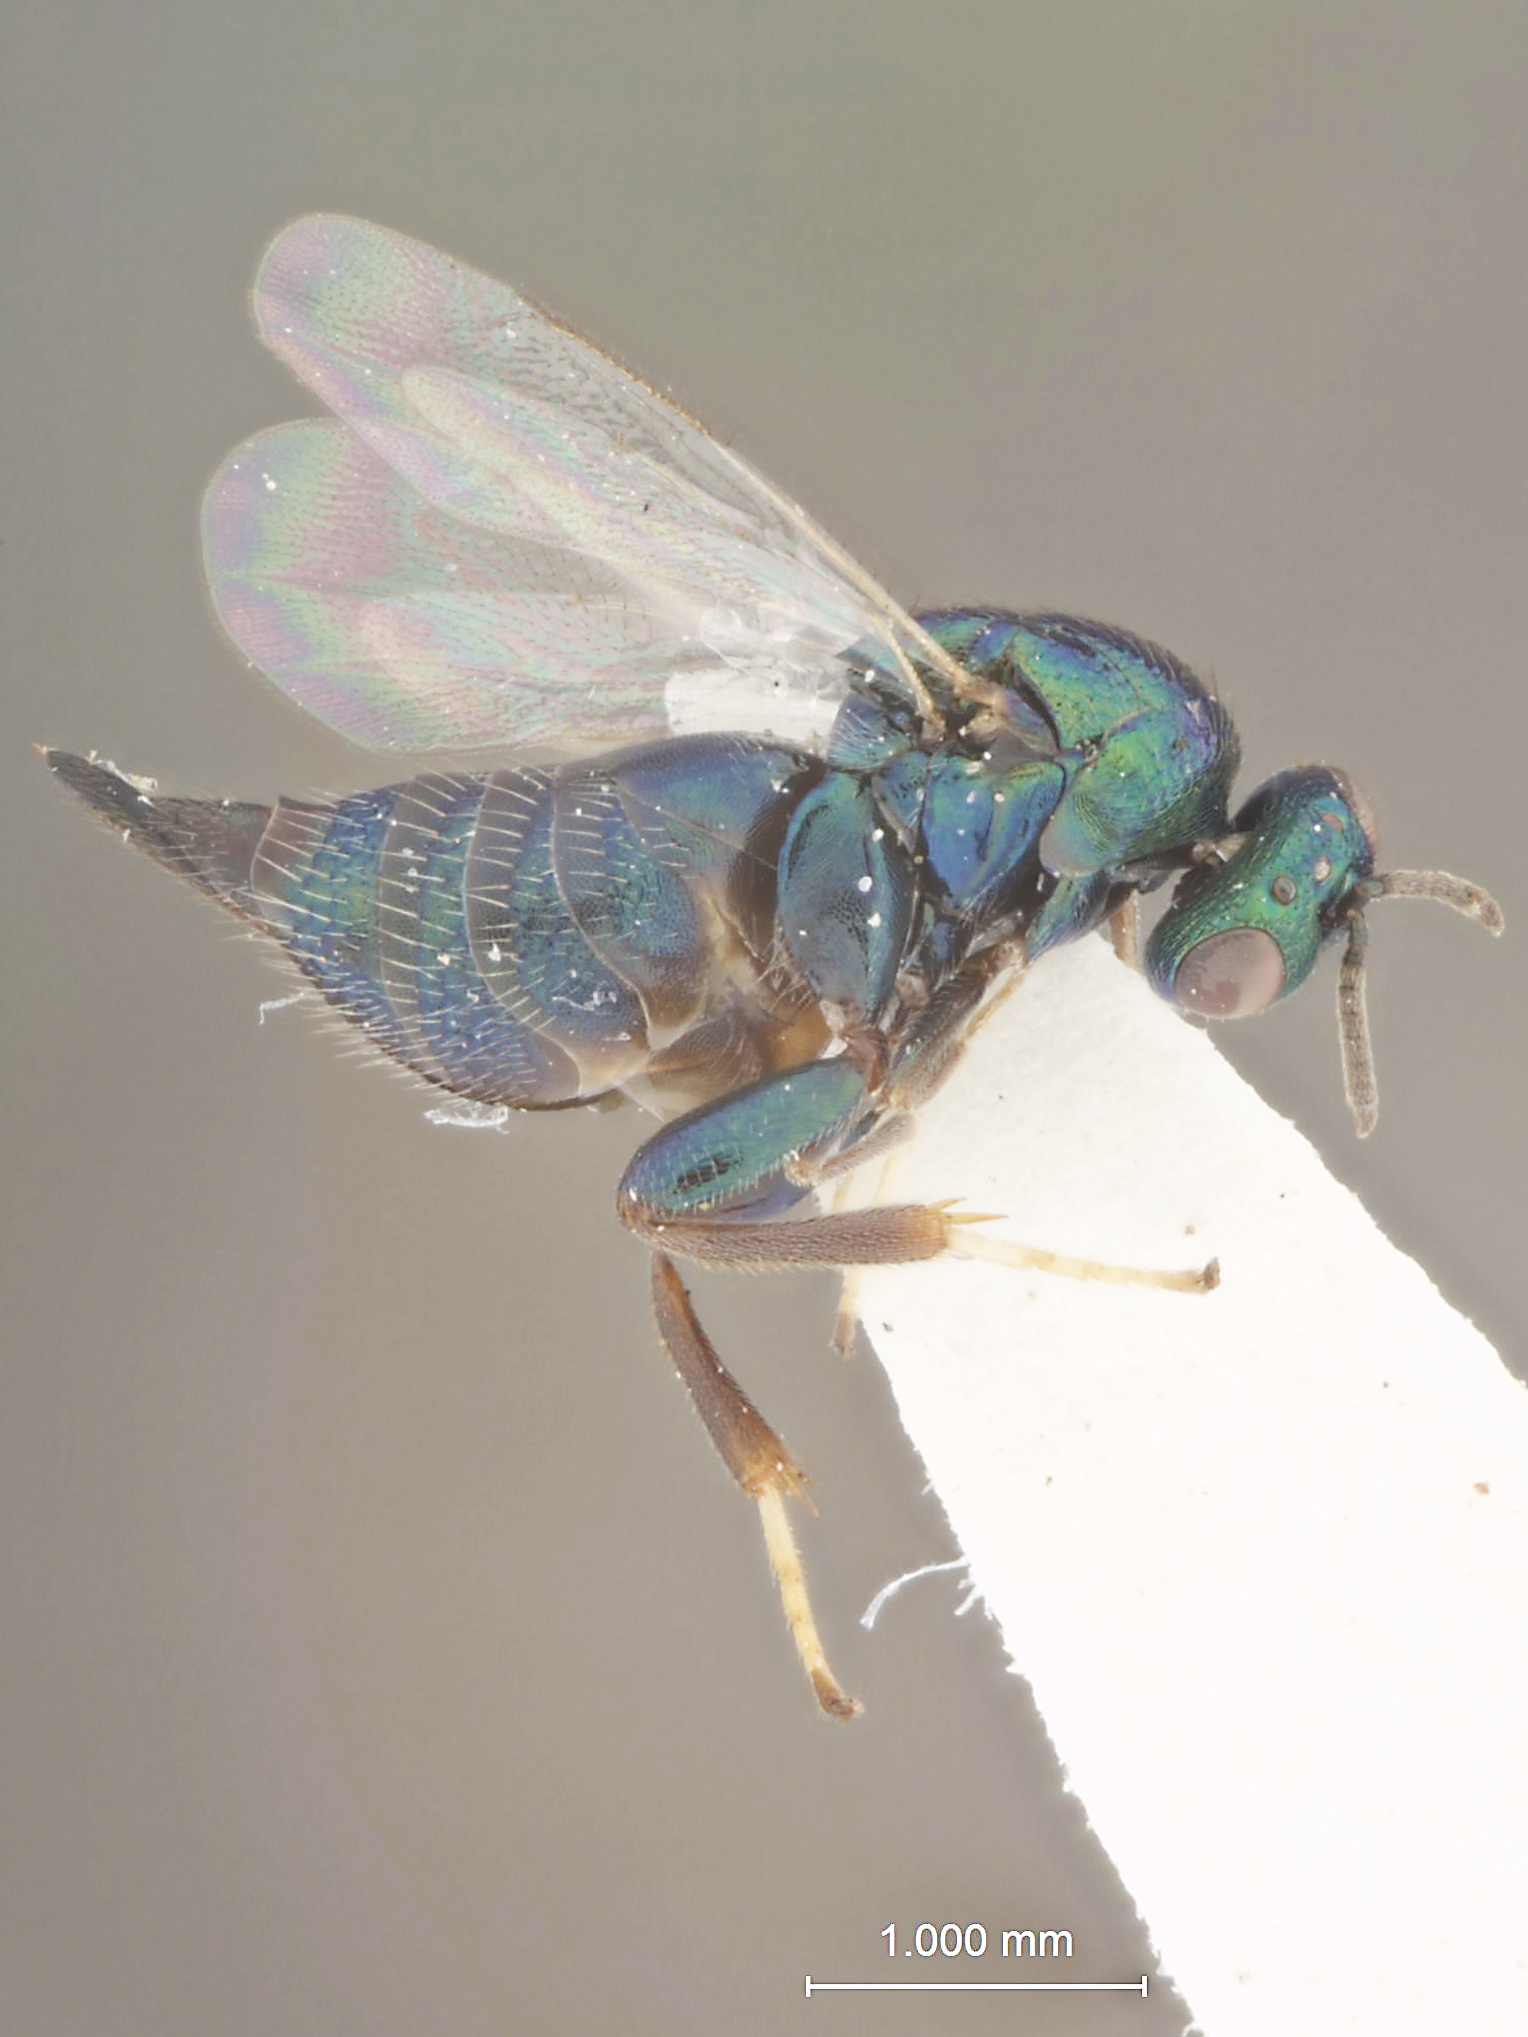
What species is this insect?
Ormyrus acyclus
